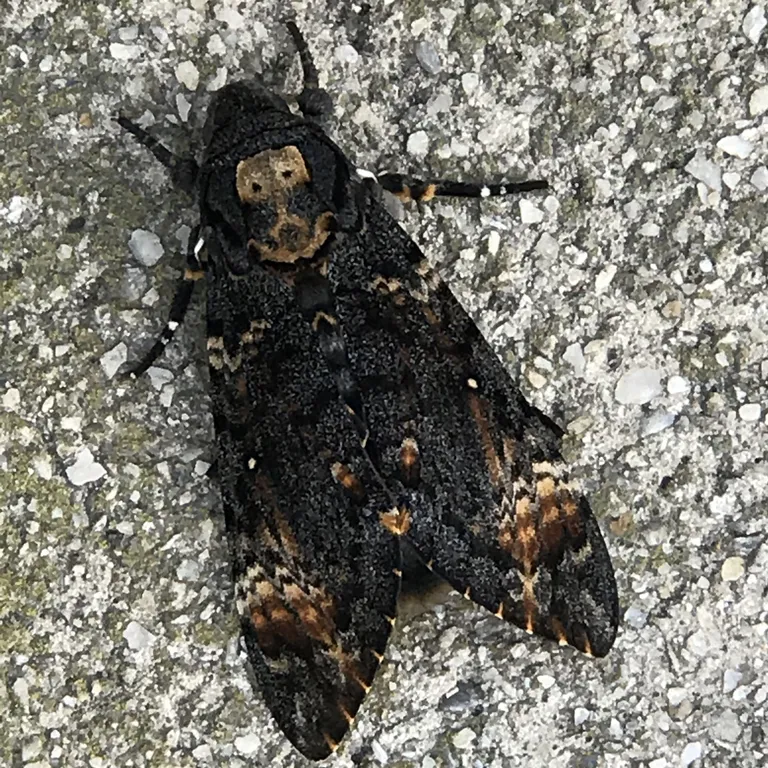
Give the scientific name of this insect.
Acherontia atropos
